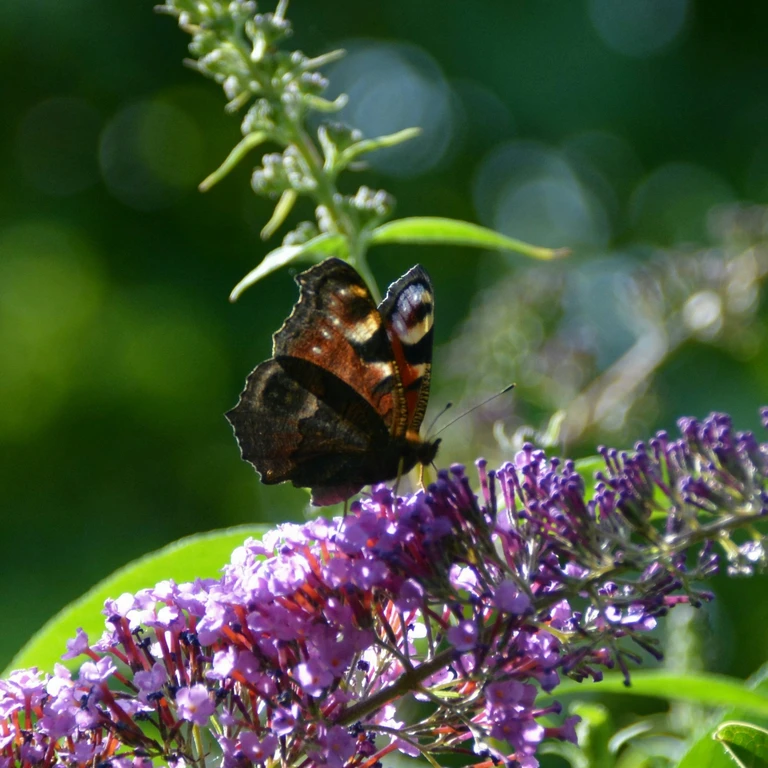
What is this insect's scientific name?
Aglais io
